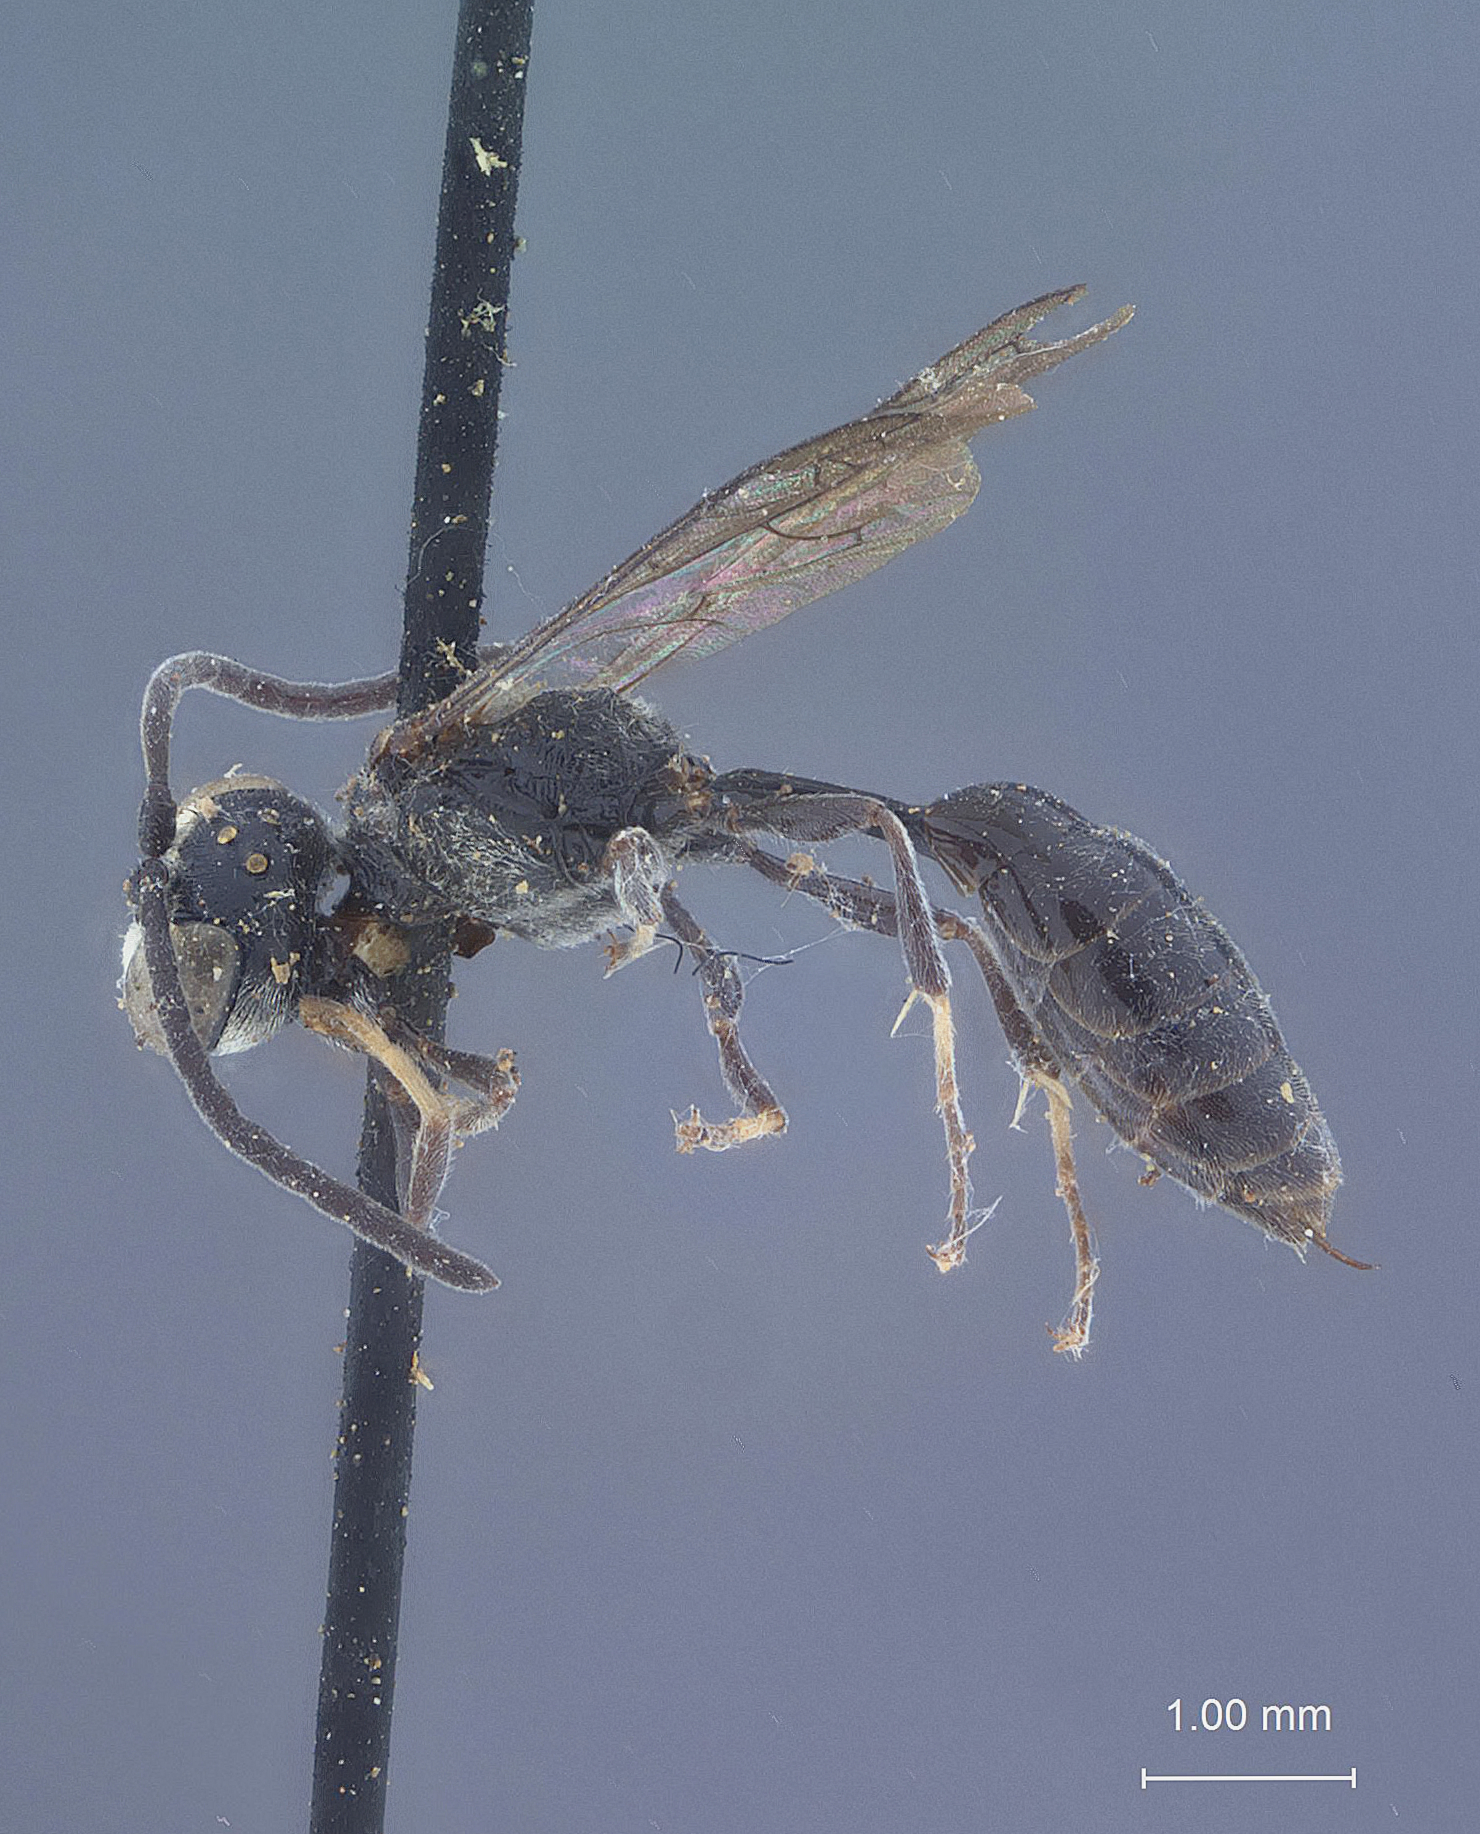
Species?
Mimesa modesta
